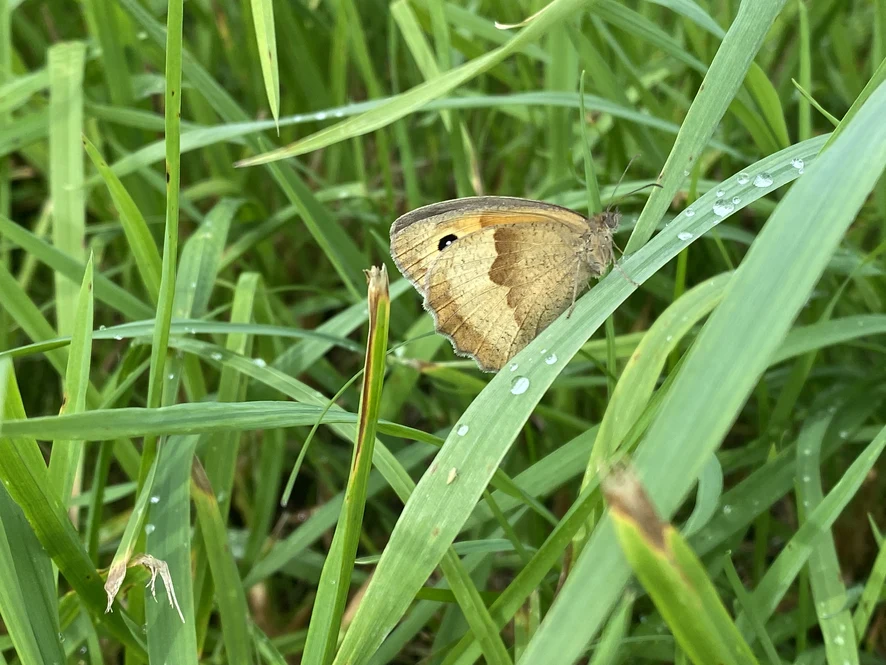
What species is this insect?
Maniola jurtina
